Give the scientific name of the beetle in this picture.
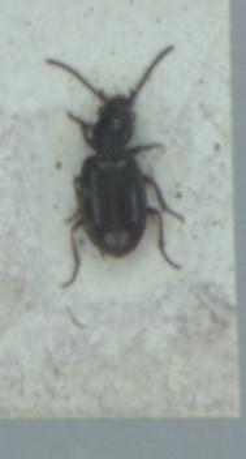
Bembidion doris
